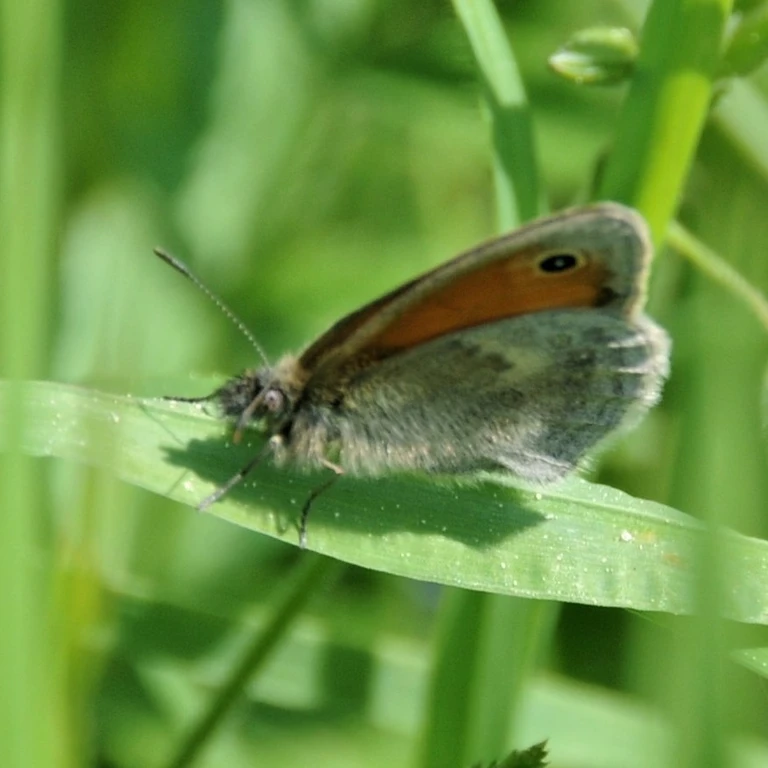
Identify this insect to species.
Coenonympha pamphilus
